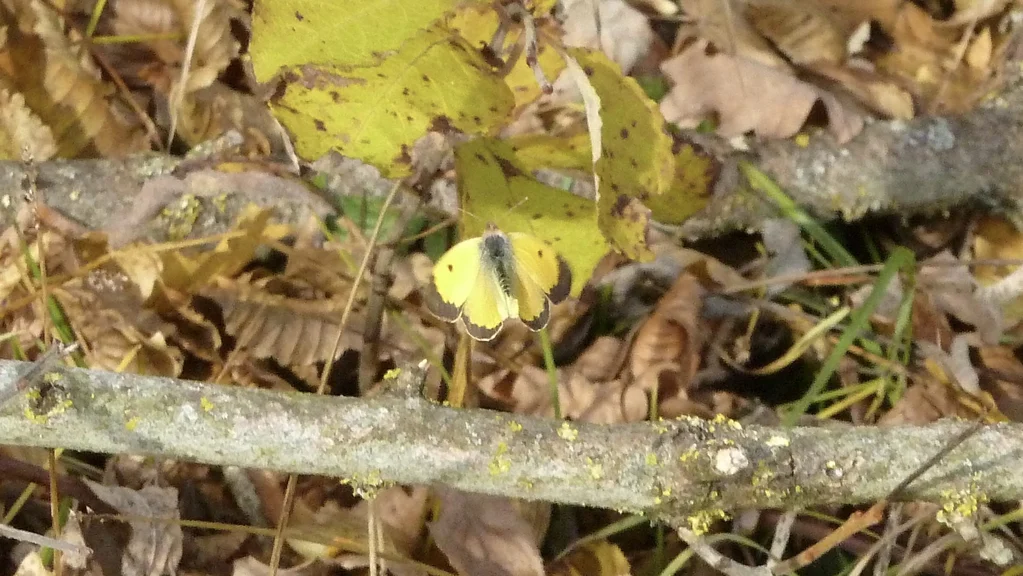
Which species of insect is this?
Colias croceus
